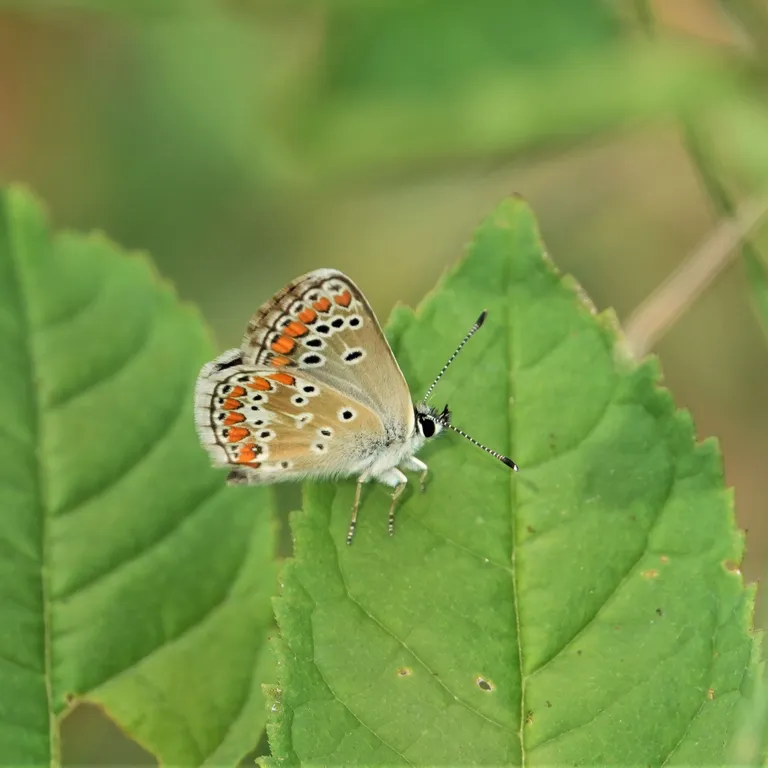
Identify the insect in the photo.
Aricia agestis/artaxerxes
